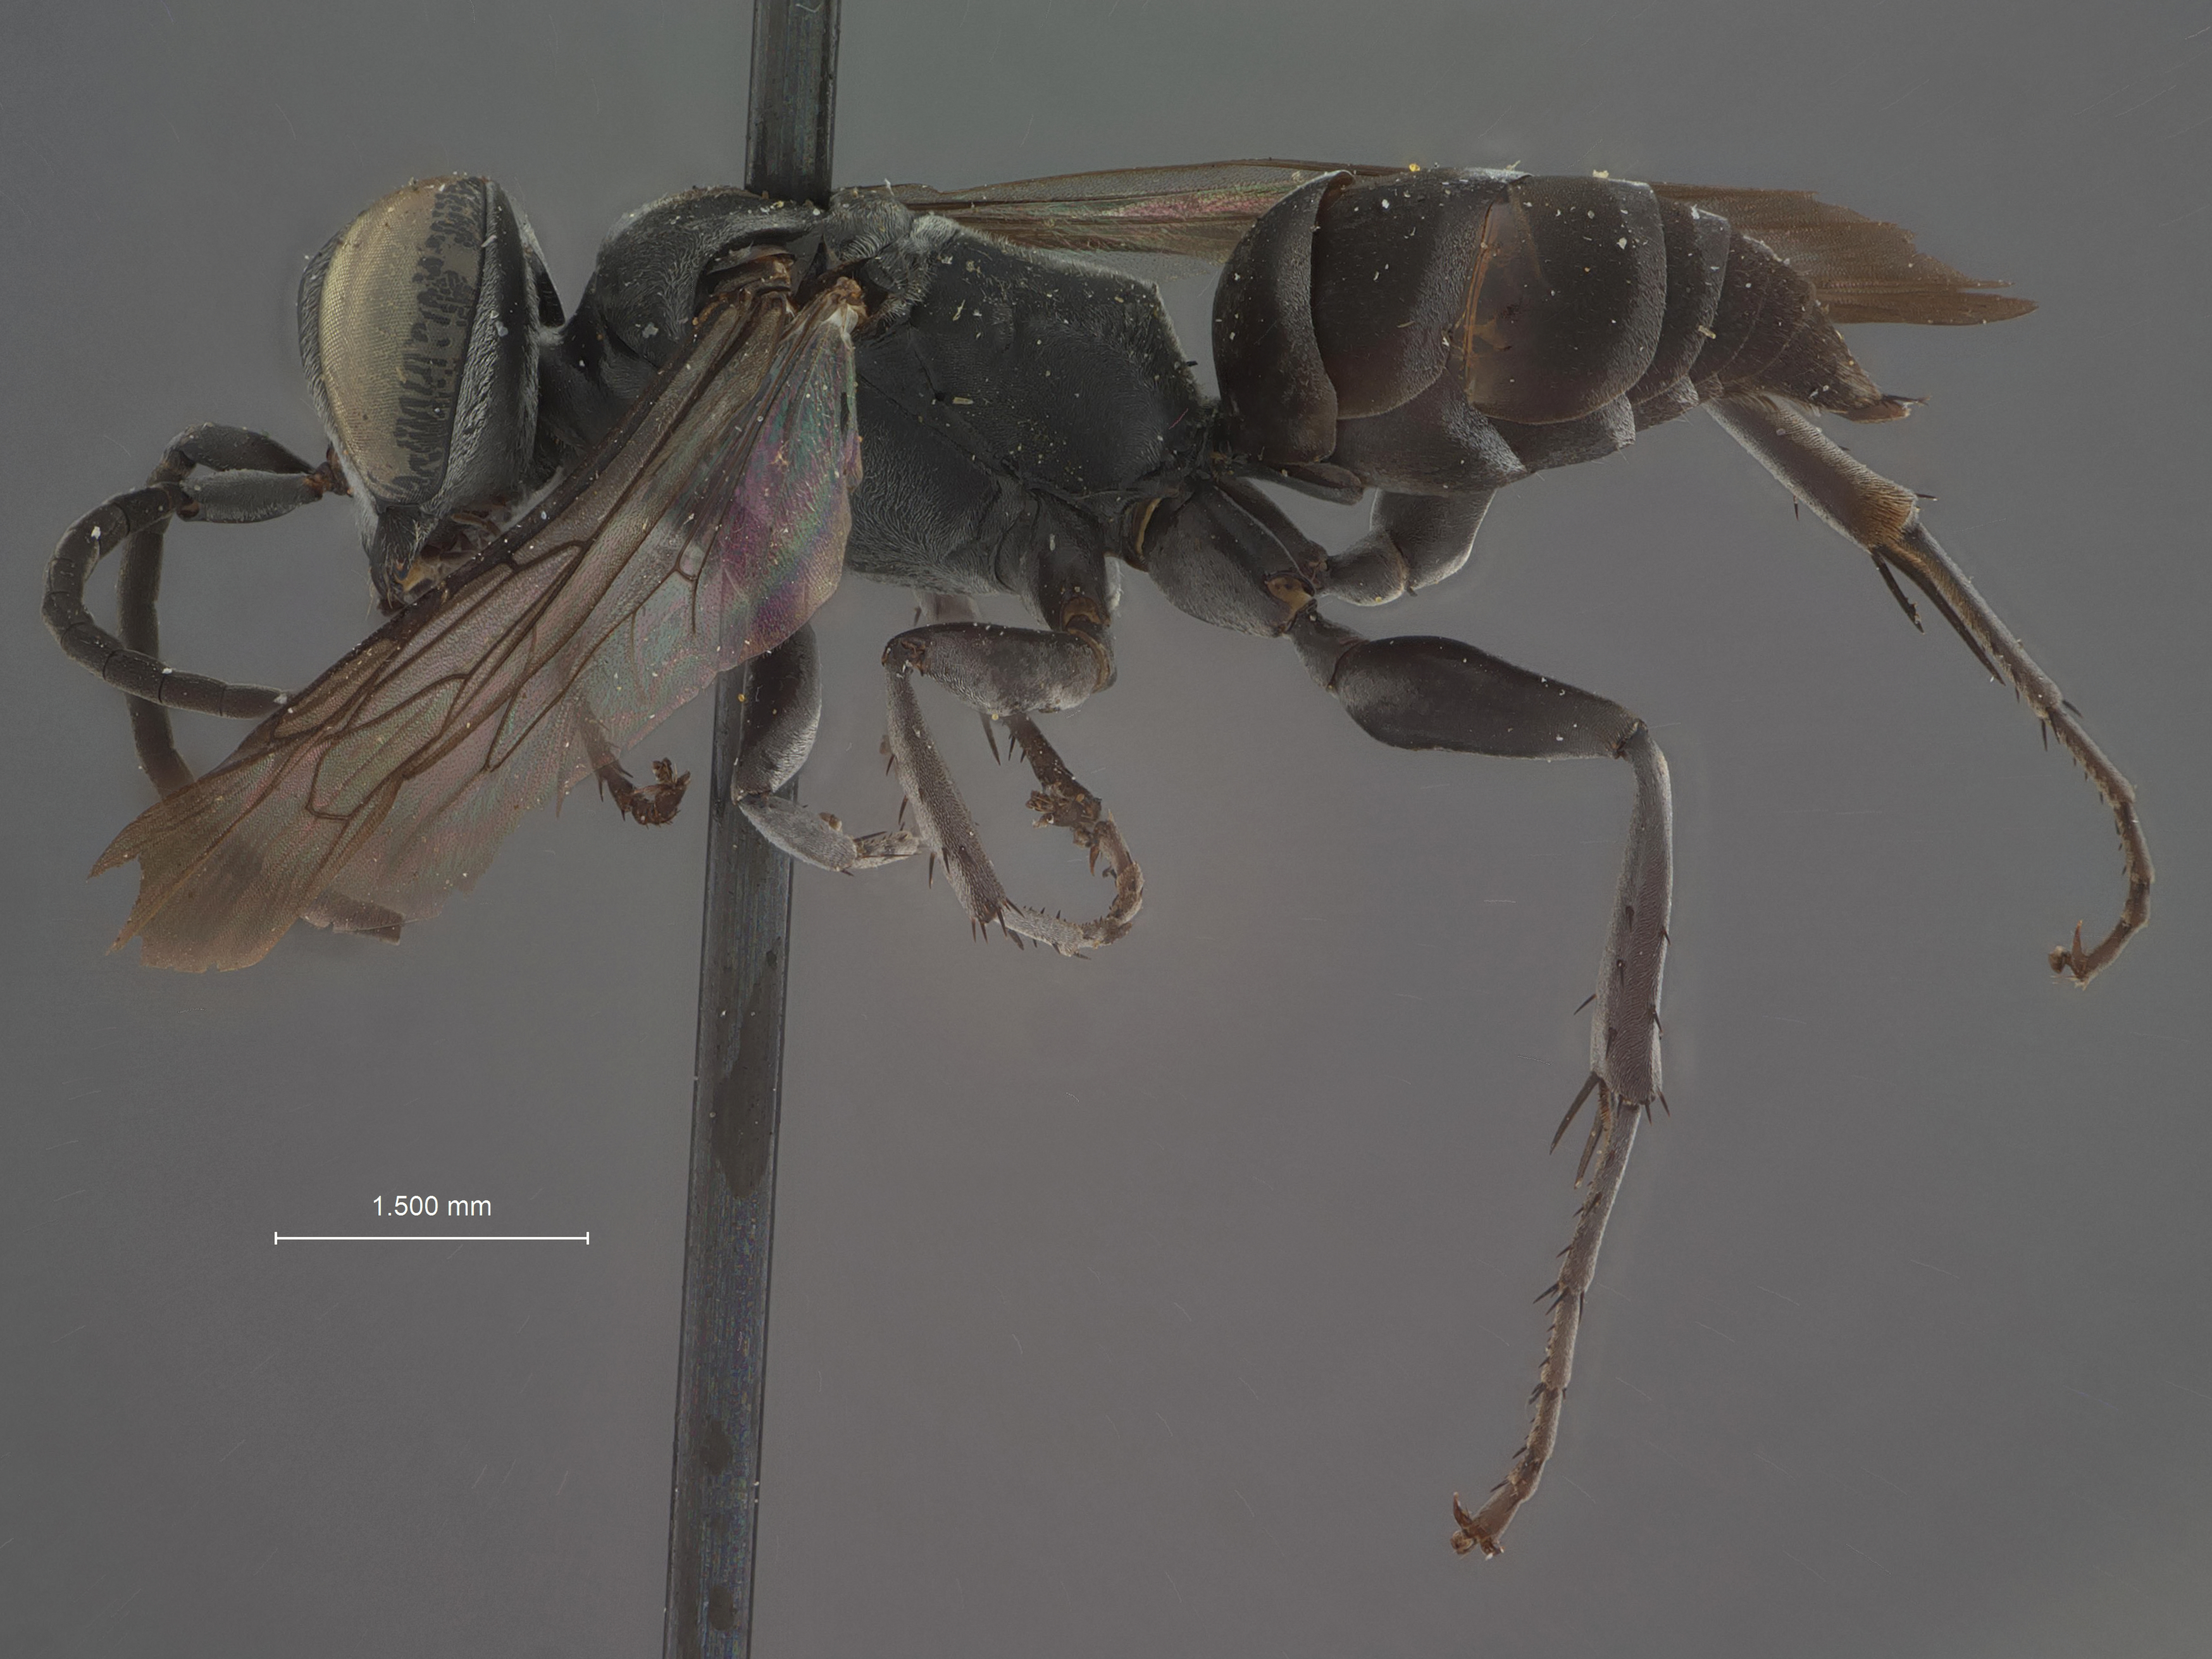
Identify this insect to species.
Liris mescalero
